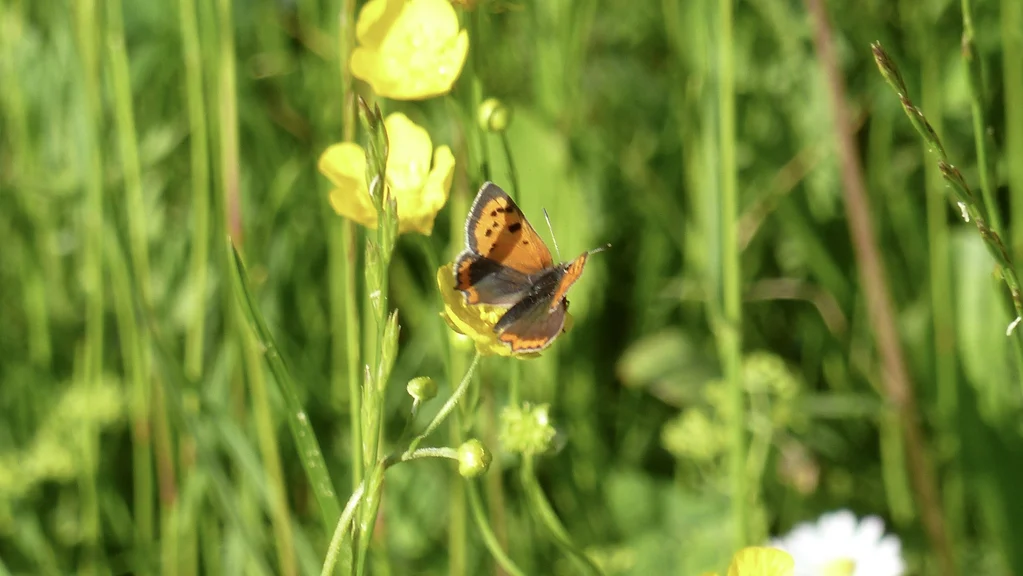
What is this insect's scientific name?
Lycaena phlaeas
